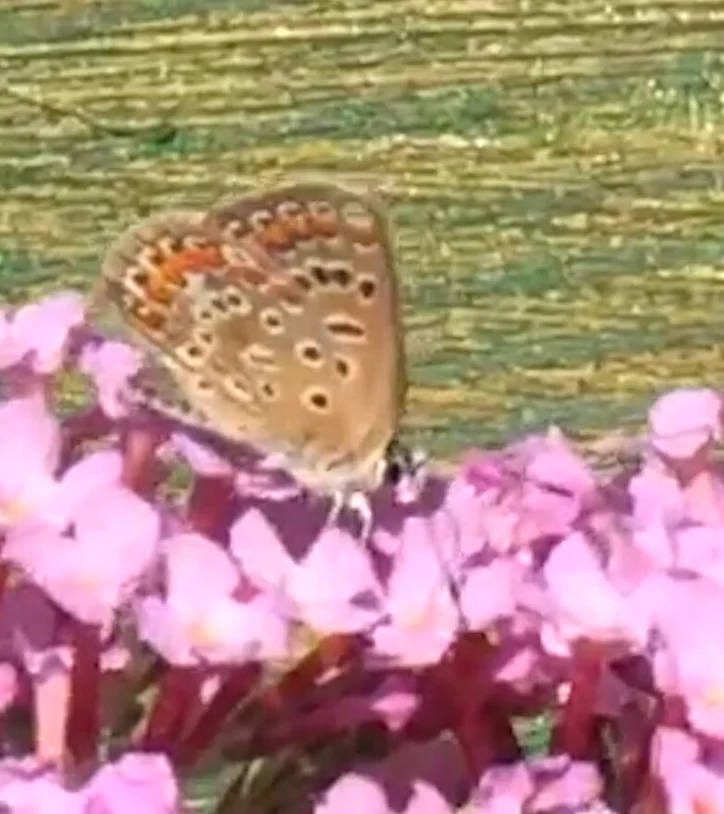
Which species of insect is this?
Polyommatus icarus
